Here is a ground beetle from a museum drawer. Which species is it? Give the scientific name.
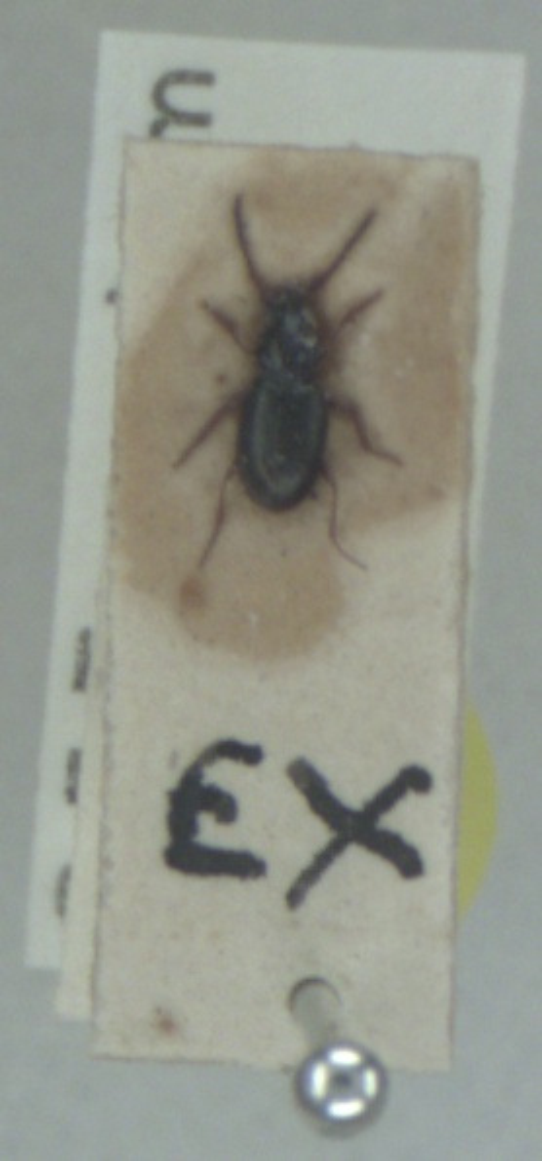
Bembidion clarkei
